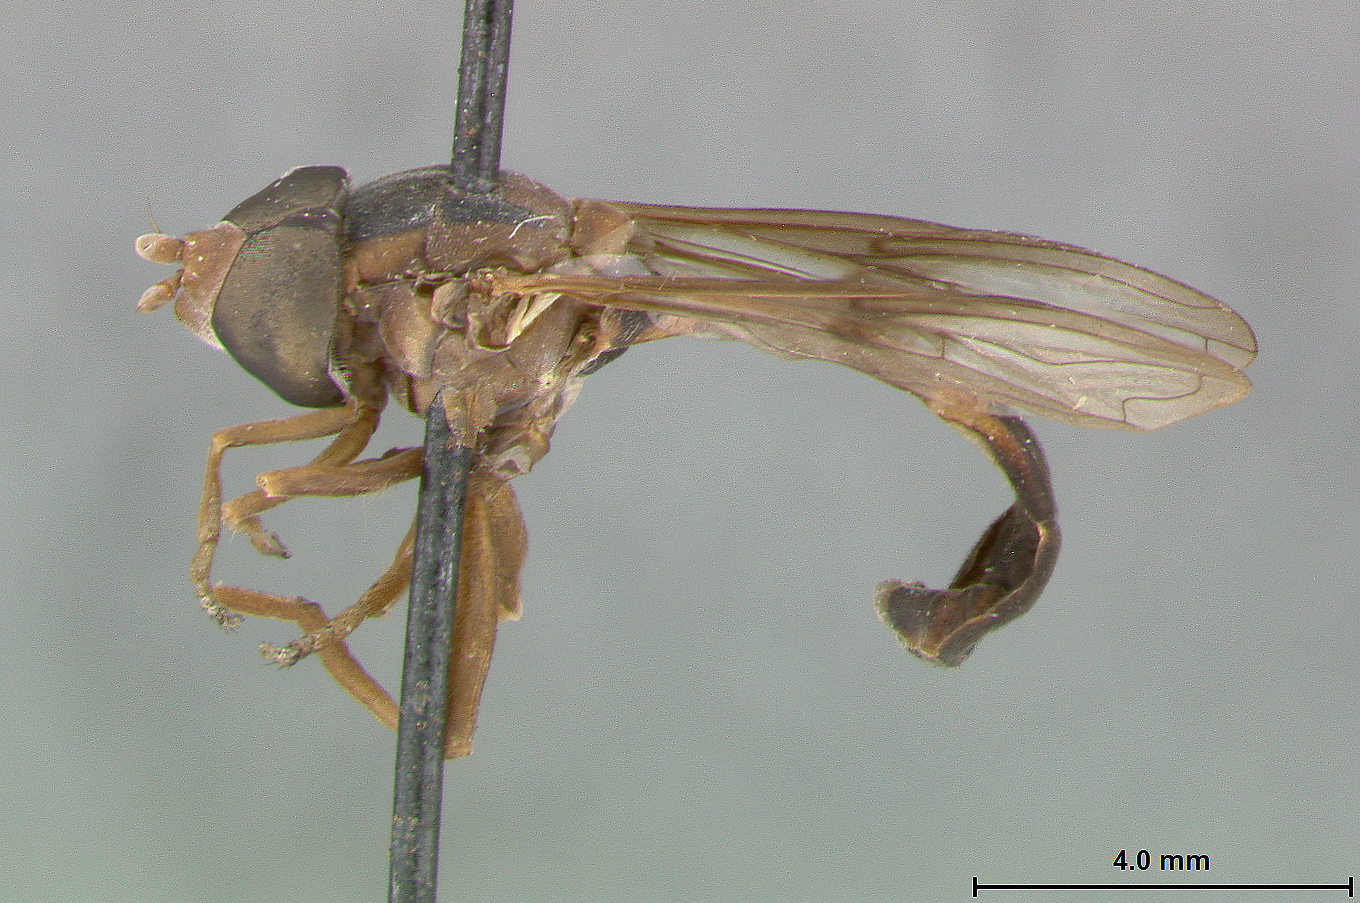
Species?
Baccha nepenthe
